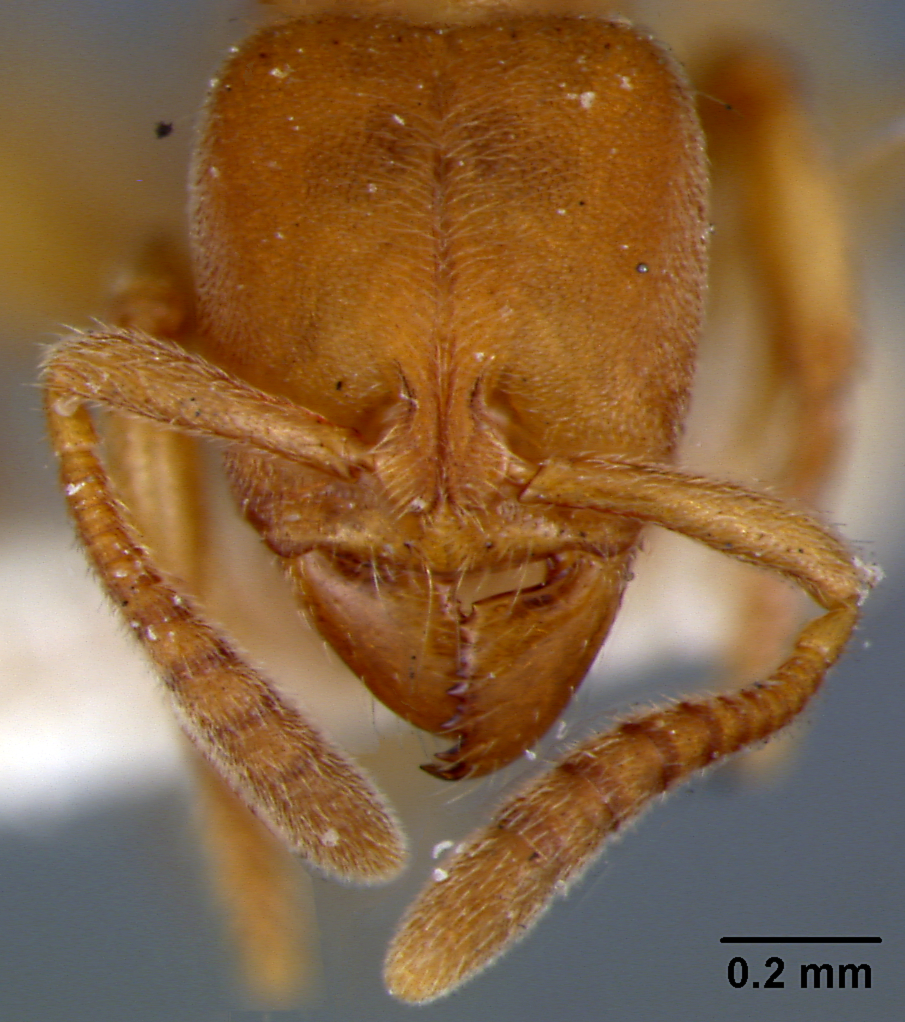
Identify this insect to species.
Pachycondyla sauteri
